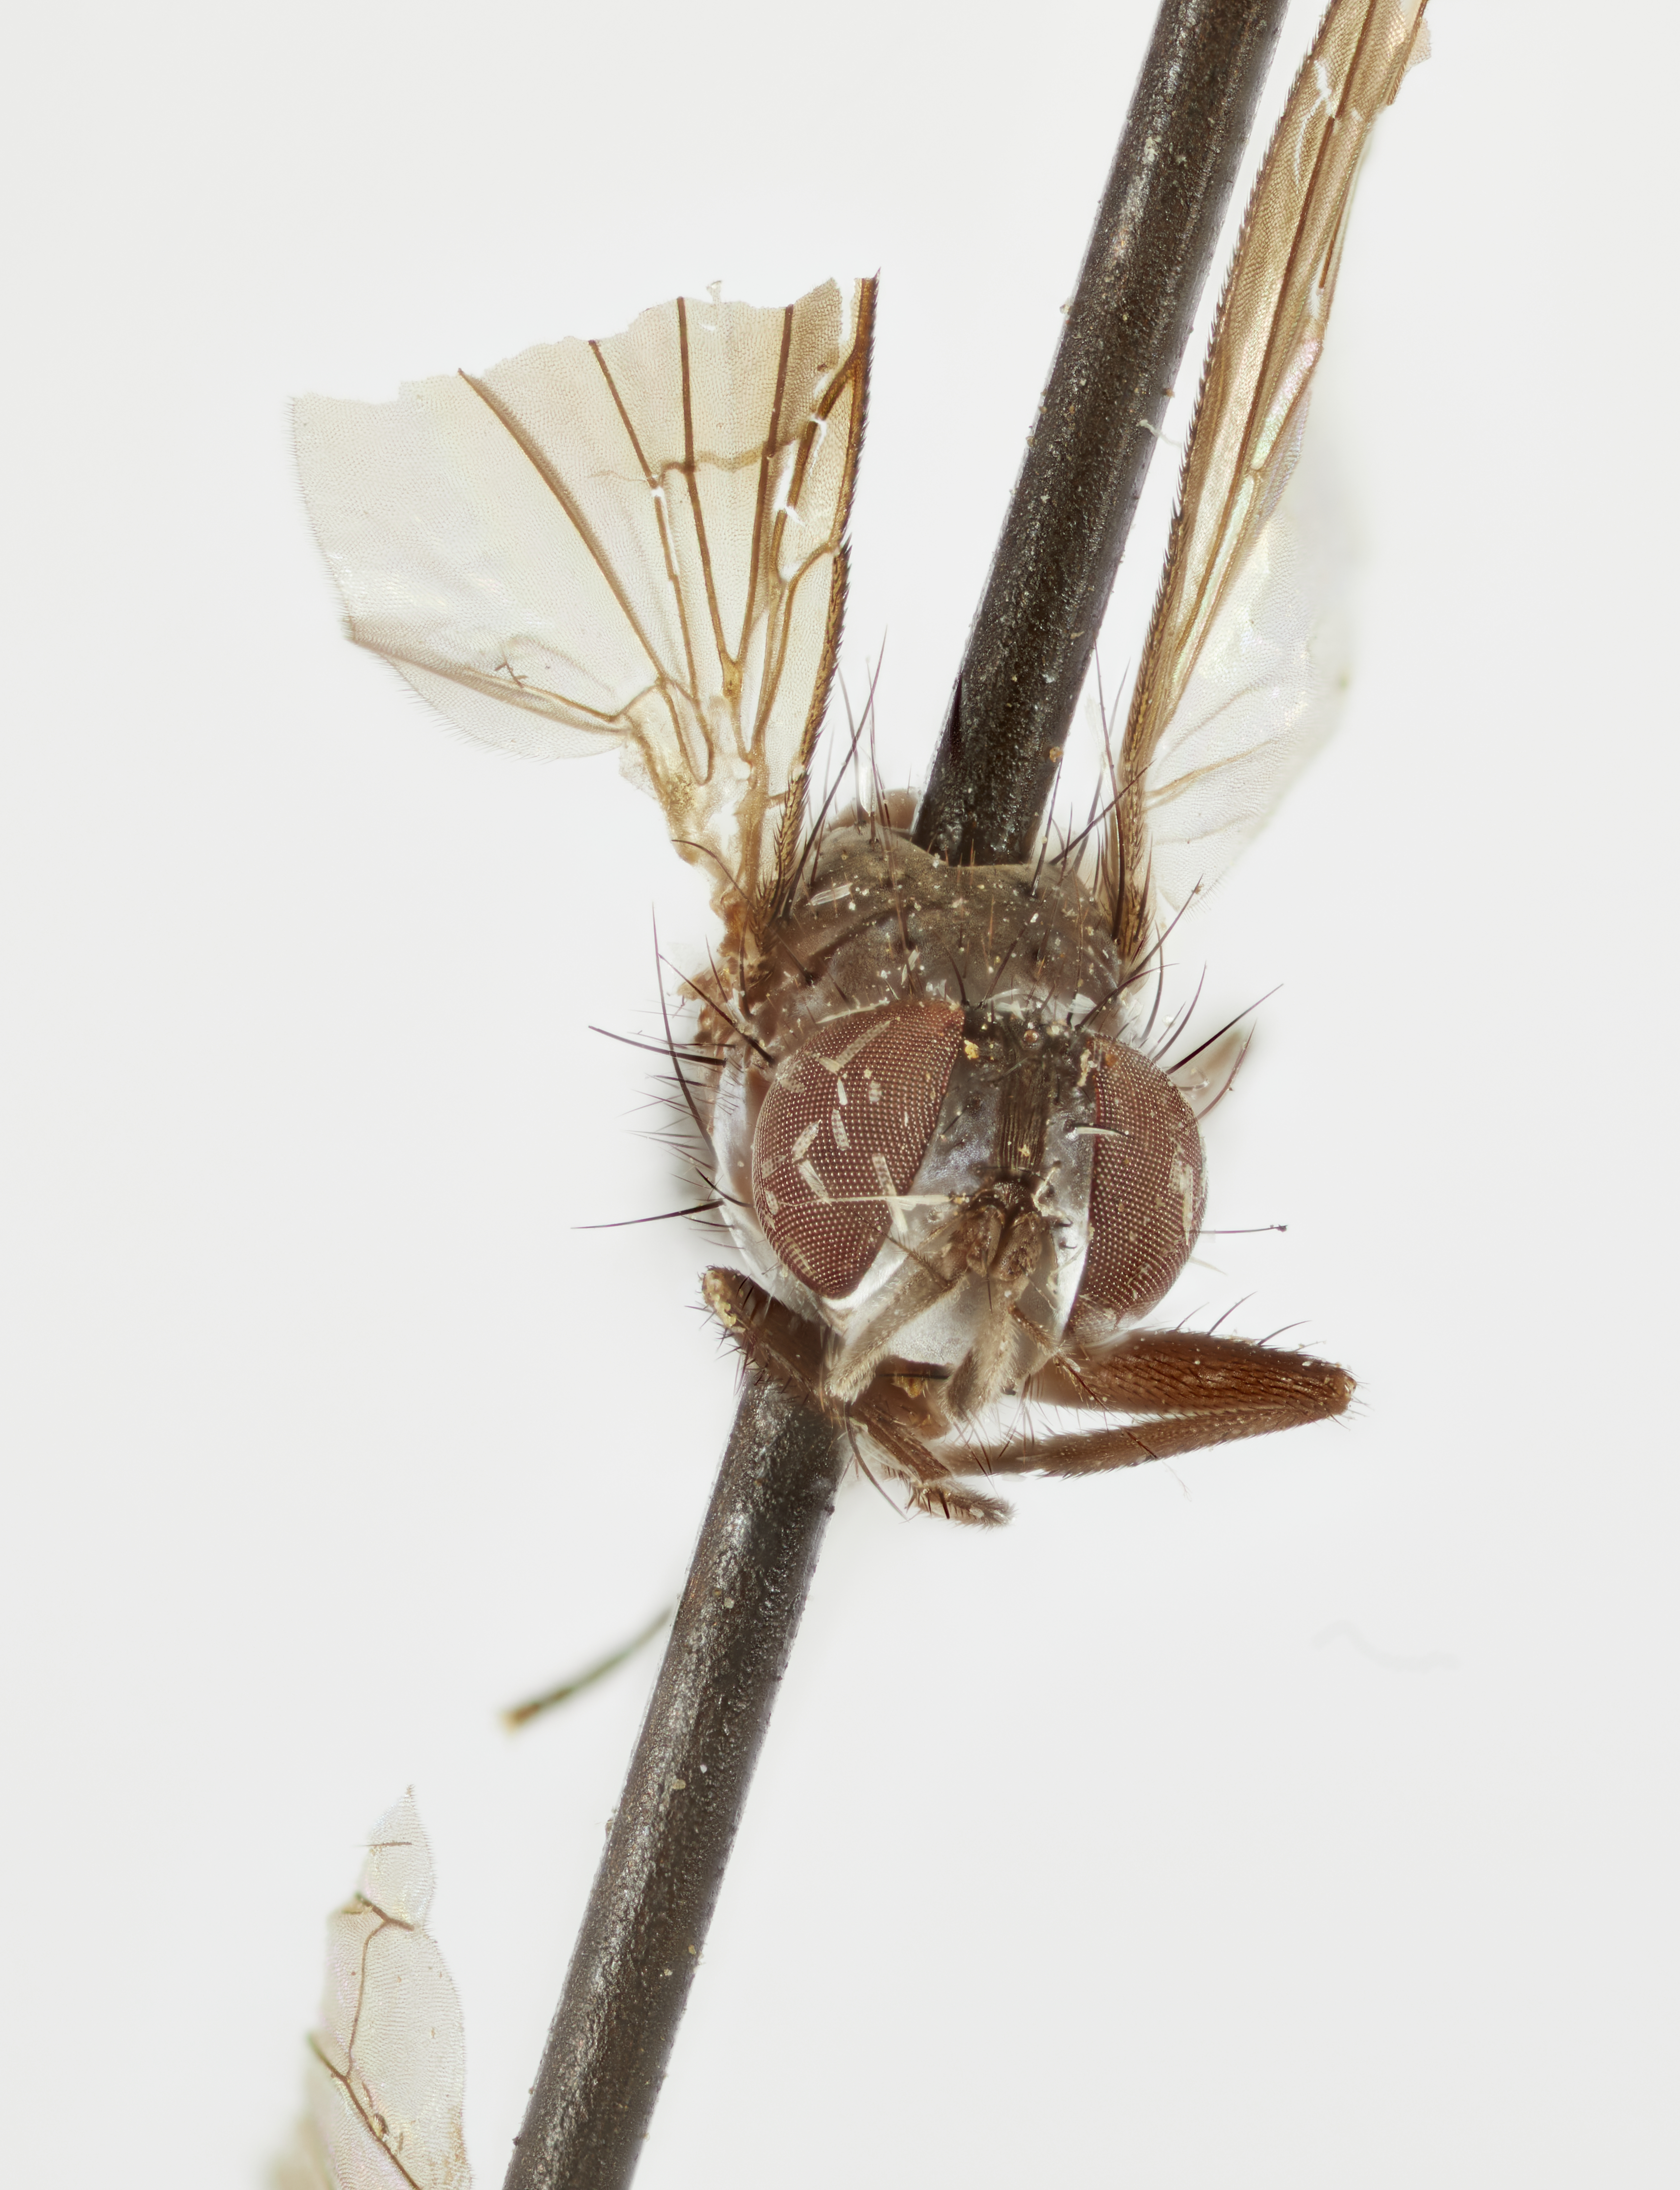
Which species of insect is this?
Chaetona nitens
